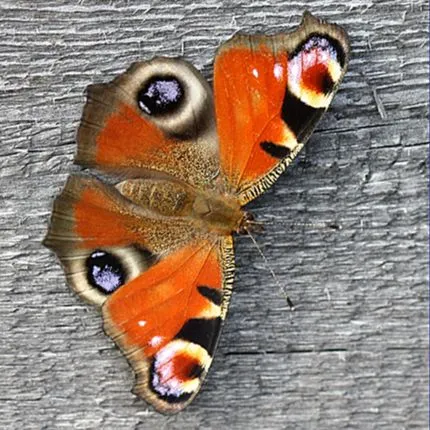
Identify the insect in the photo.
Aglais io
